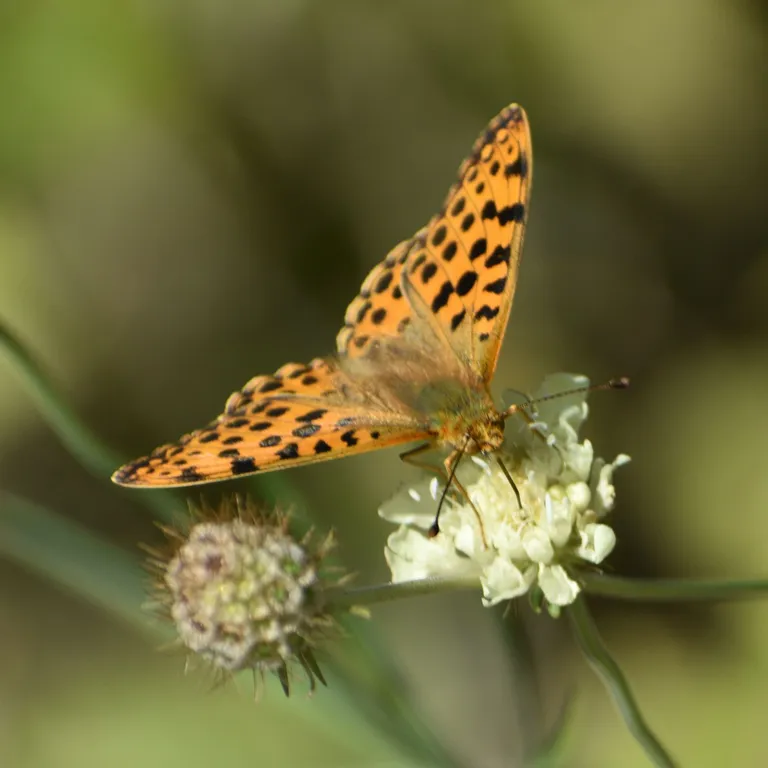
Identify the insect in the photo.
Issoria lathonia
